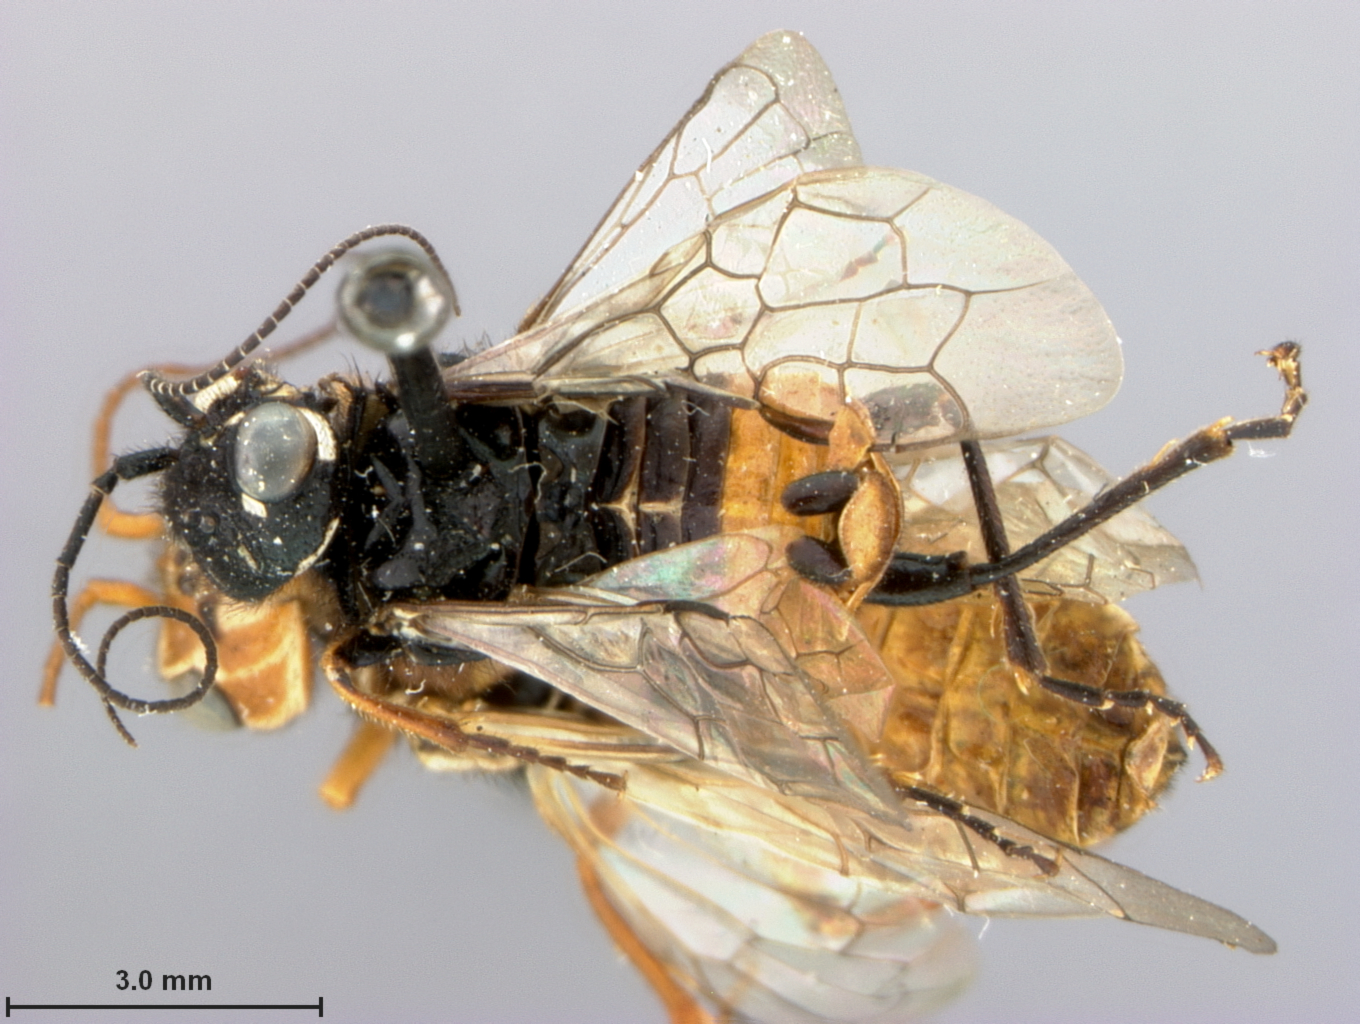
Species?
Acantholyda burkei
